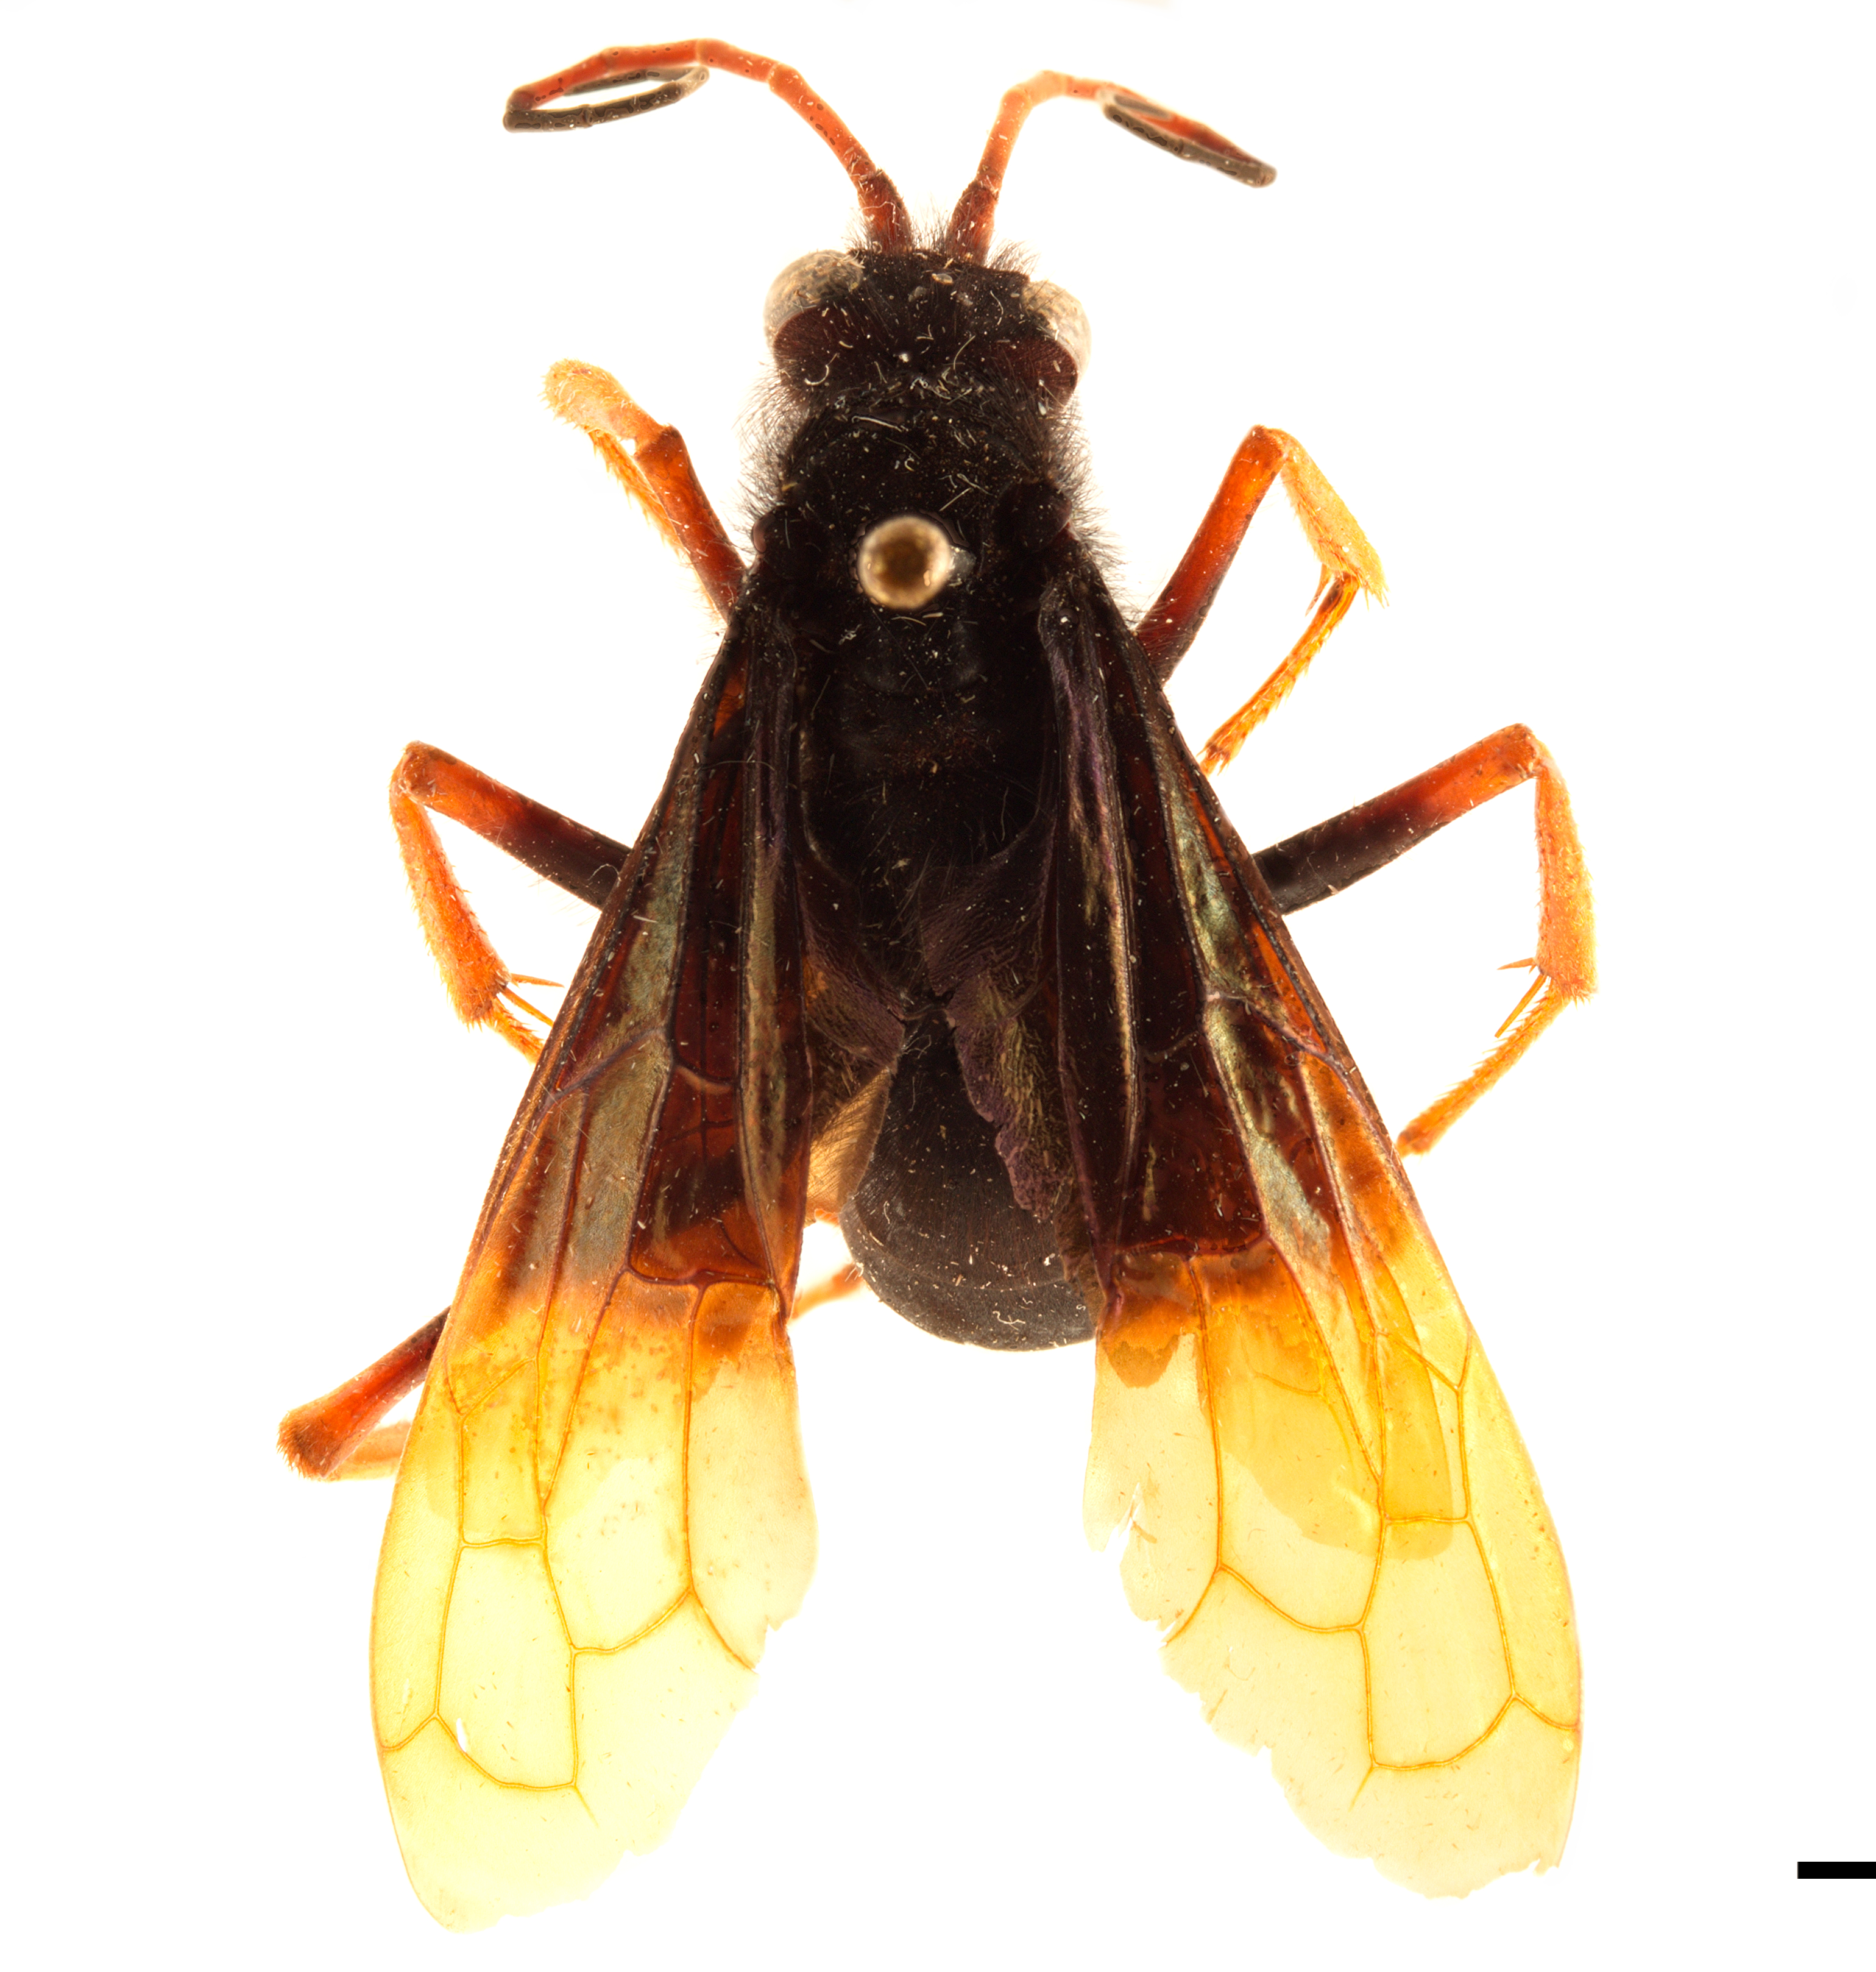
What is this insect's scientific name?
Java caroliwaterhousei
